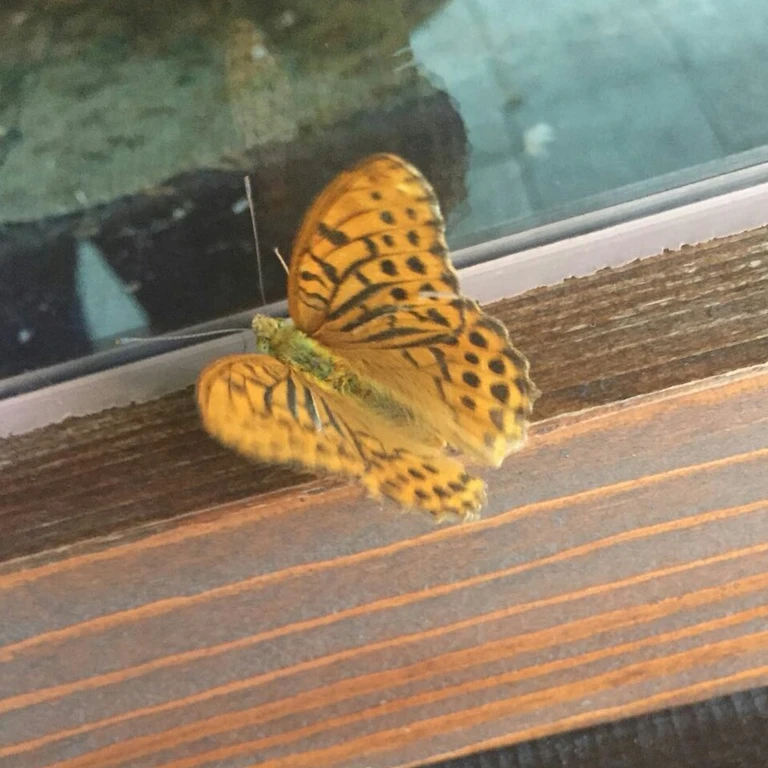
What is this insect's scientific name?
Argynnis paphia
